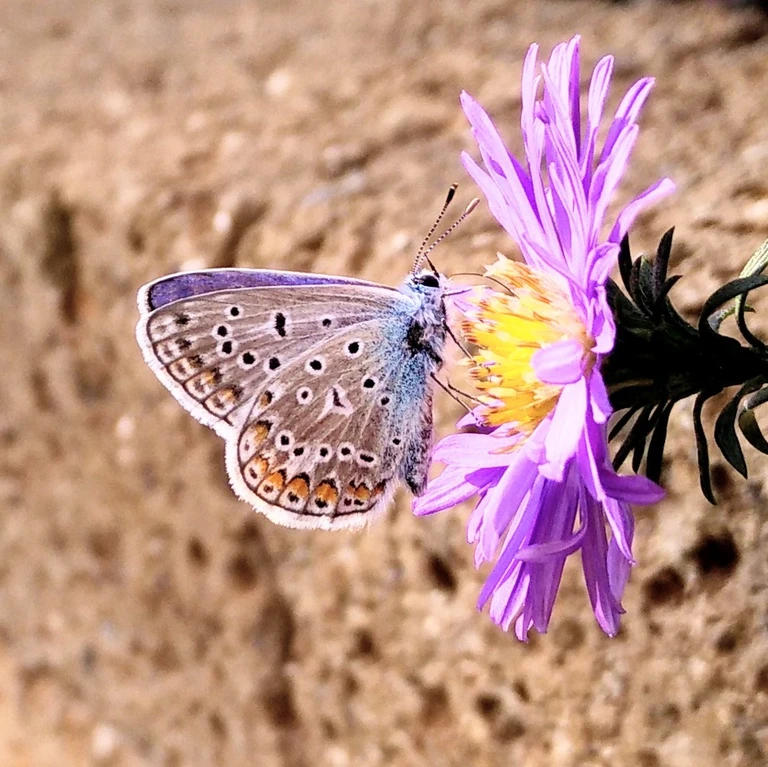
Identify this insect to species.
Polyommatus icarus
